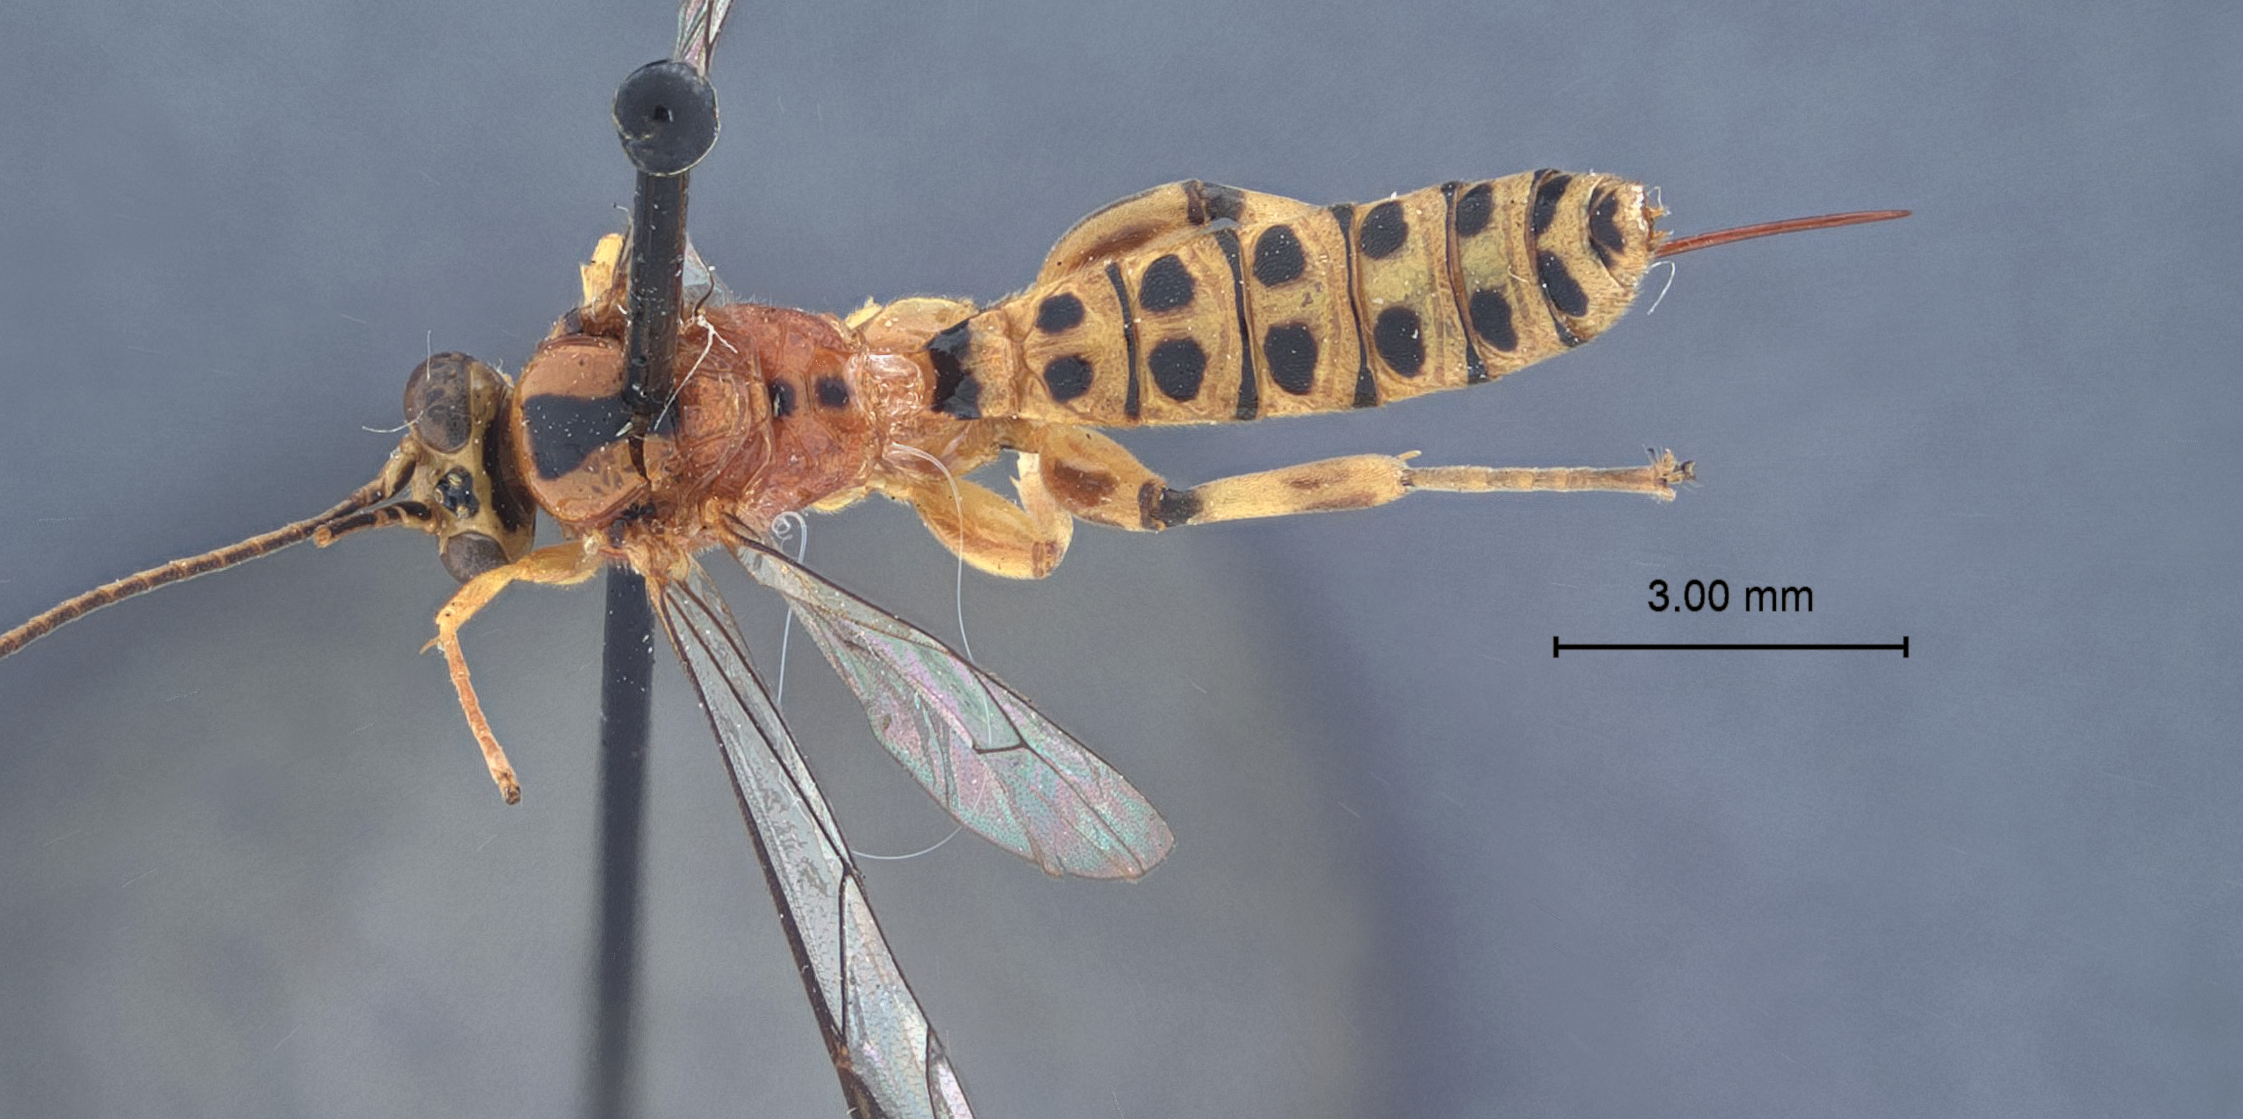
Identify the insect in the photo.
Xanthopimpla abnormis
